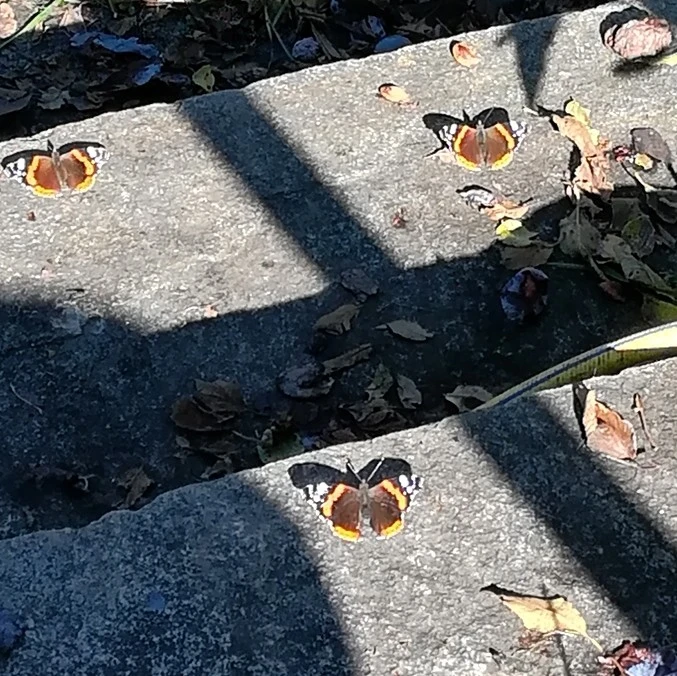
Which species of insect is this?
Vanessa atalanta
